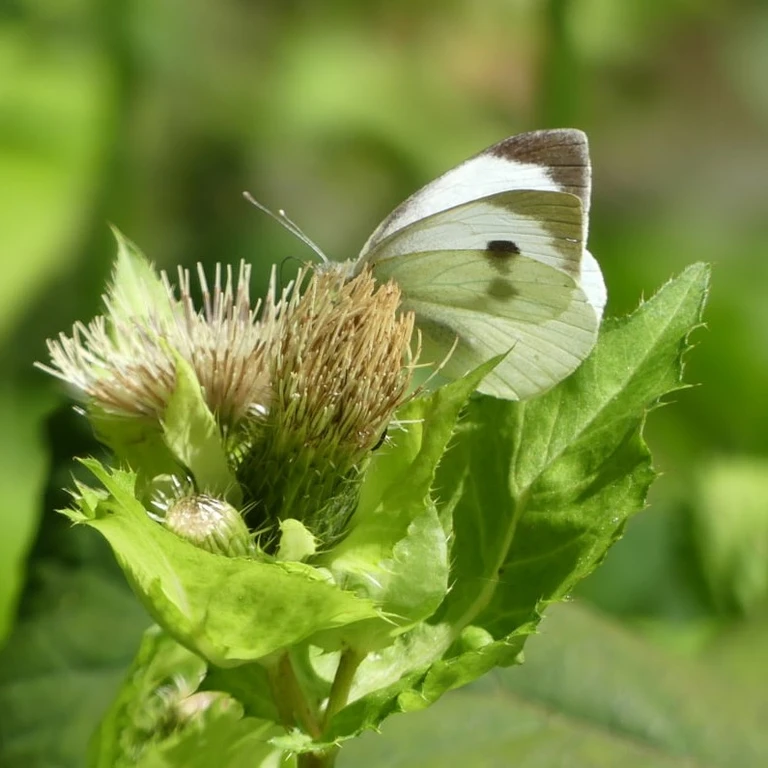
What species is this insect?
Pieris brassicae
